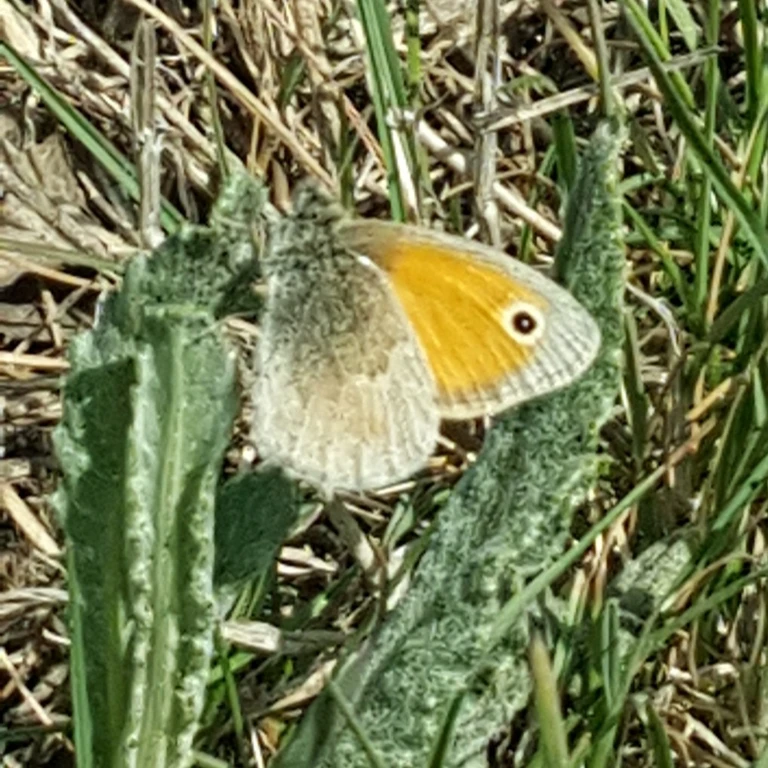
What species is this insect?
Coenonympha pamphilus
